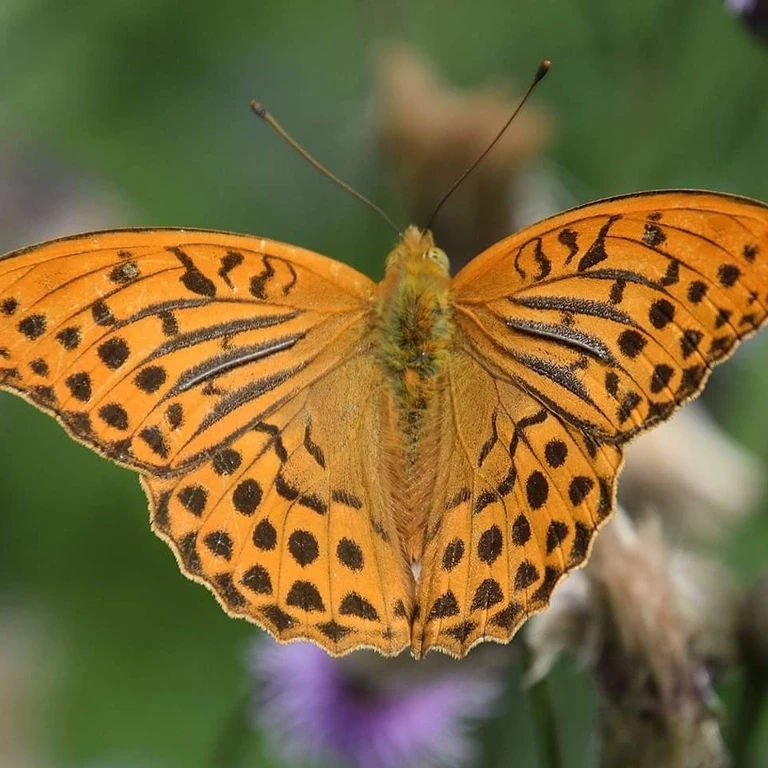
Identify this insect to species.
Argynnis paphia
